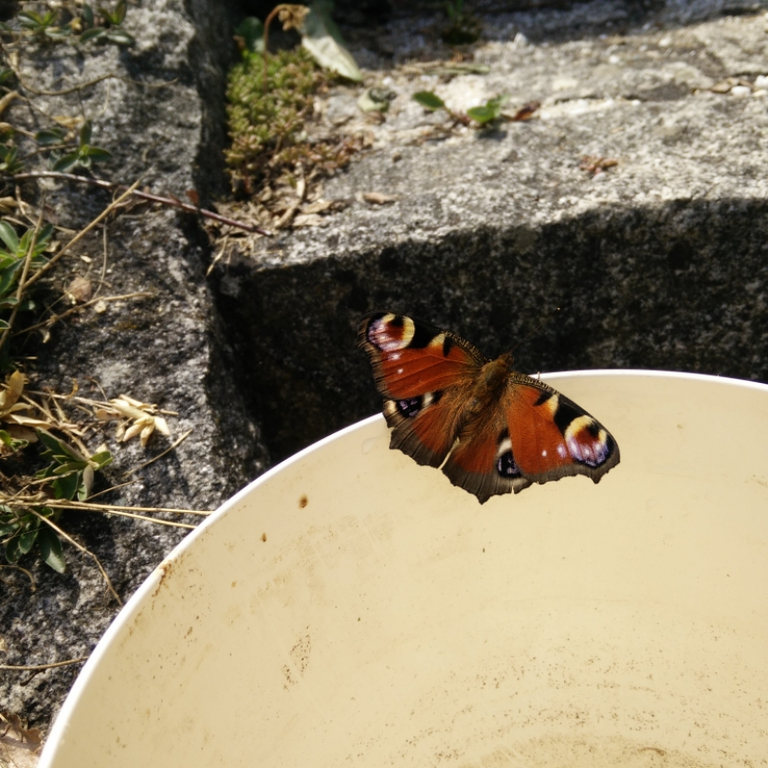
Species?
Aglais io
